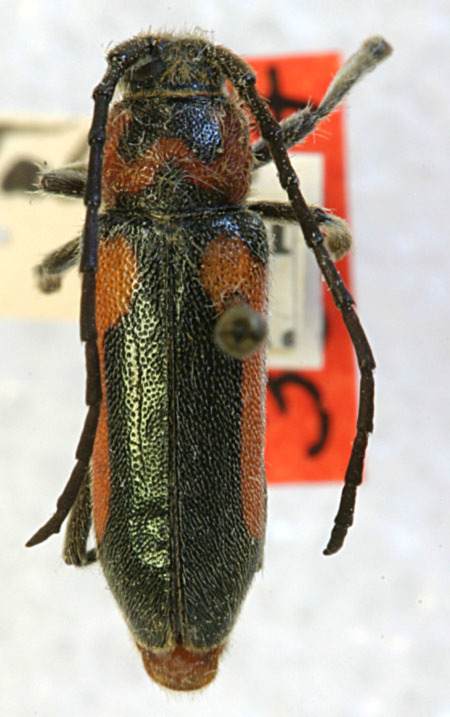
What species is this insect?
Crossidius submetallicus
